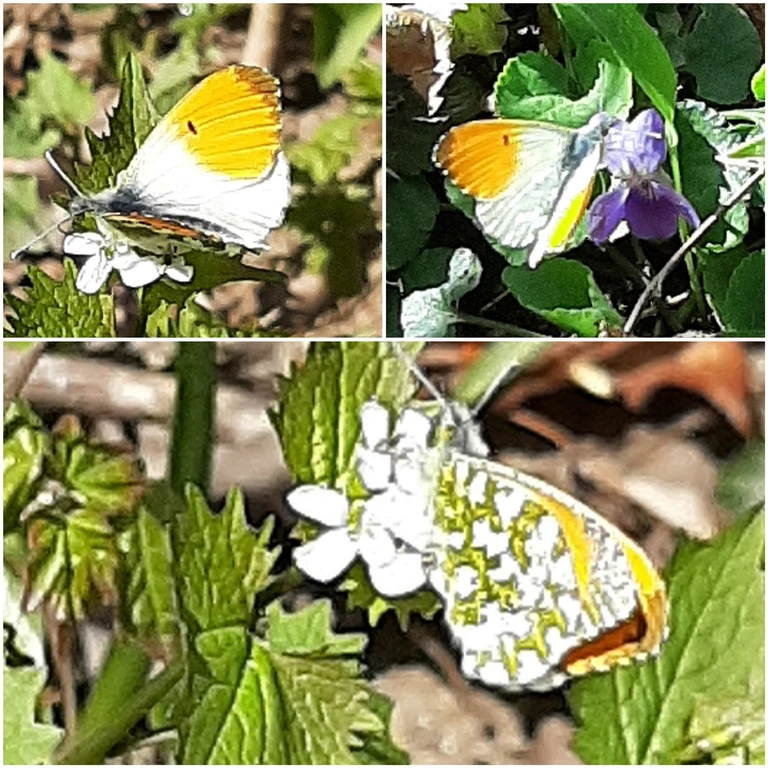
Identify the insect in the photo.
Anthocharis cardamines
